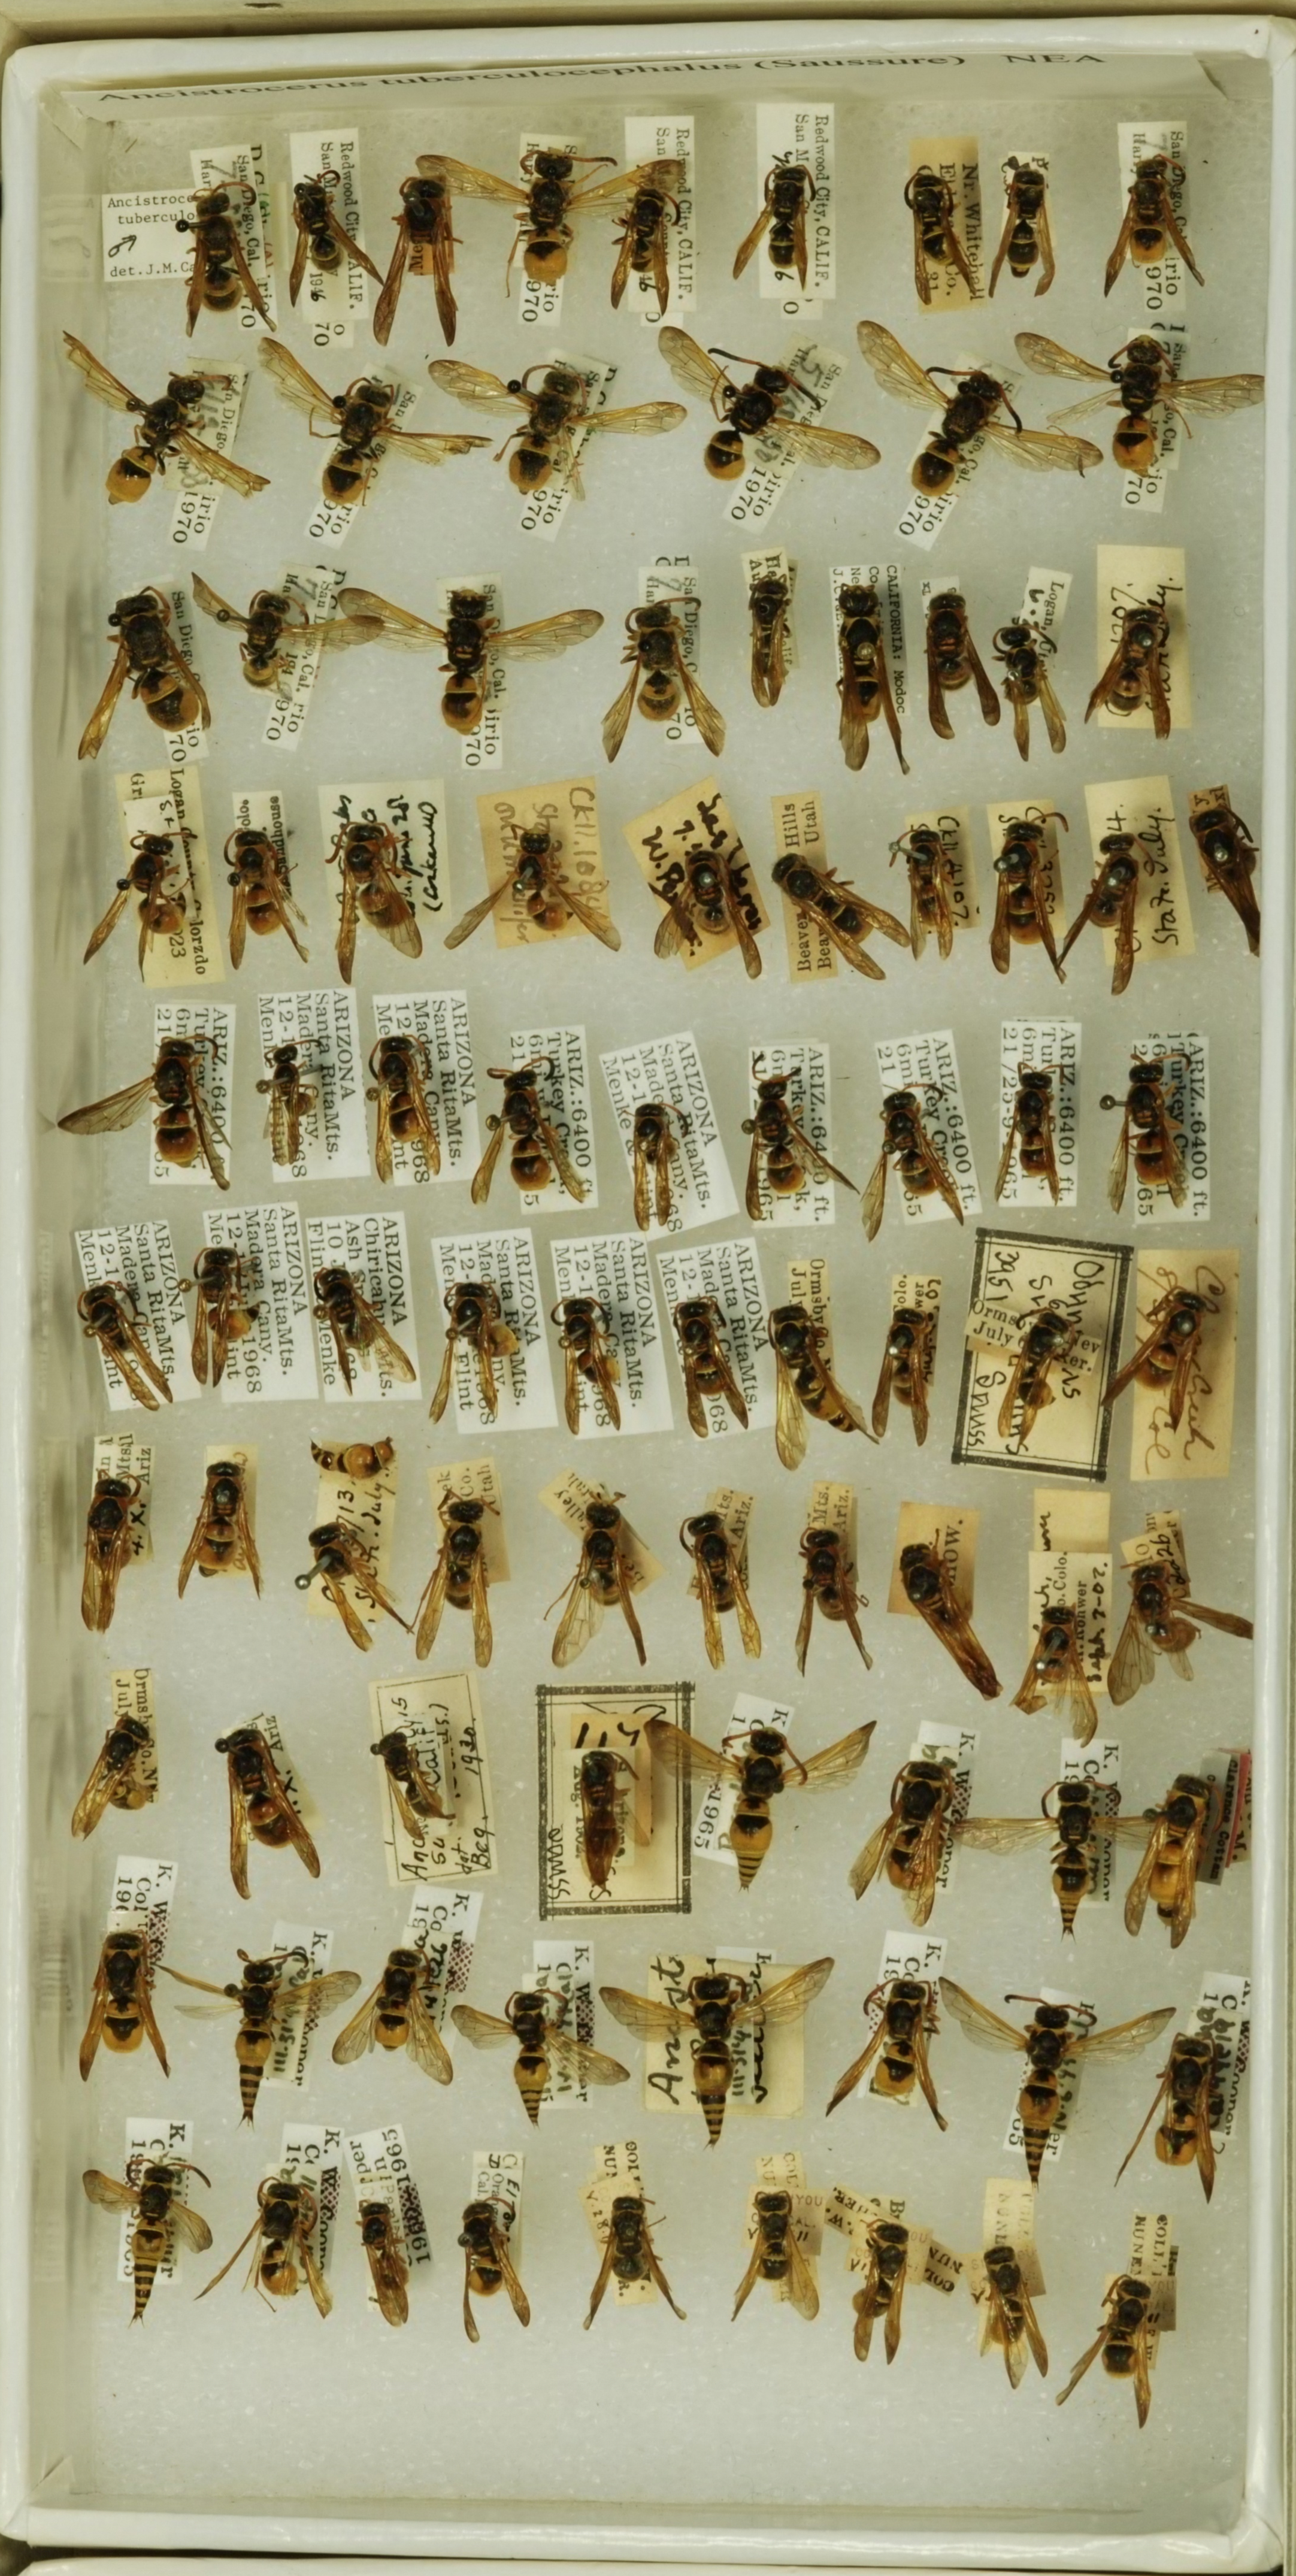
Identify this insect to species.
Ancistrocerus tuberculocephalus
